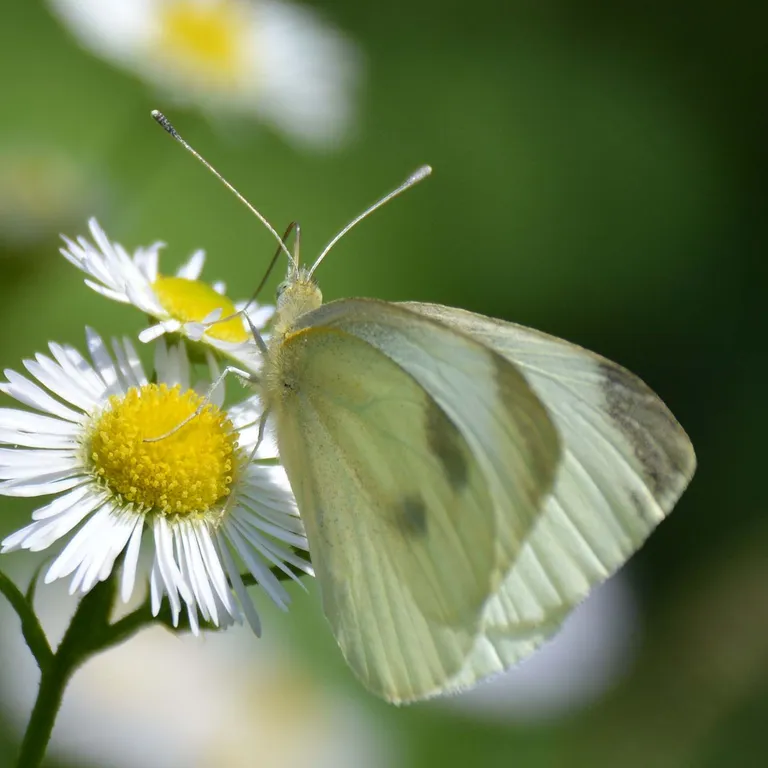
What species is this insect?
Pieris rapae
